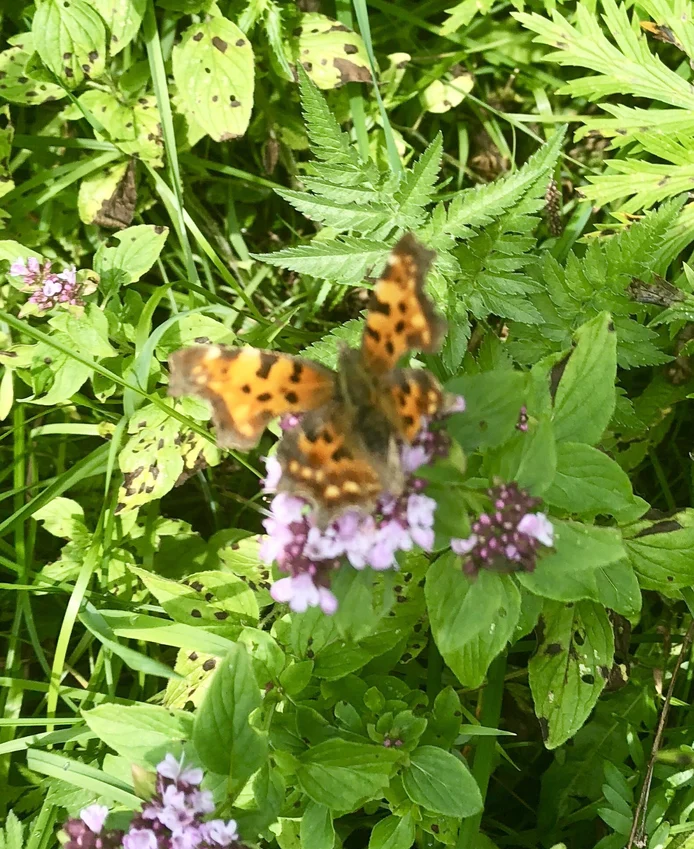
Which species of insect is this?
Polygonia c-album
